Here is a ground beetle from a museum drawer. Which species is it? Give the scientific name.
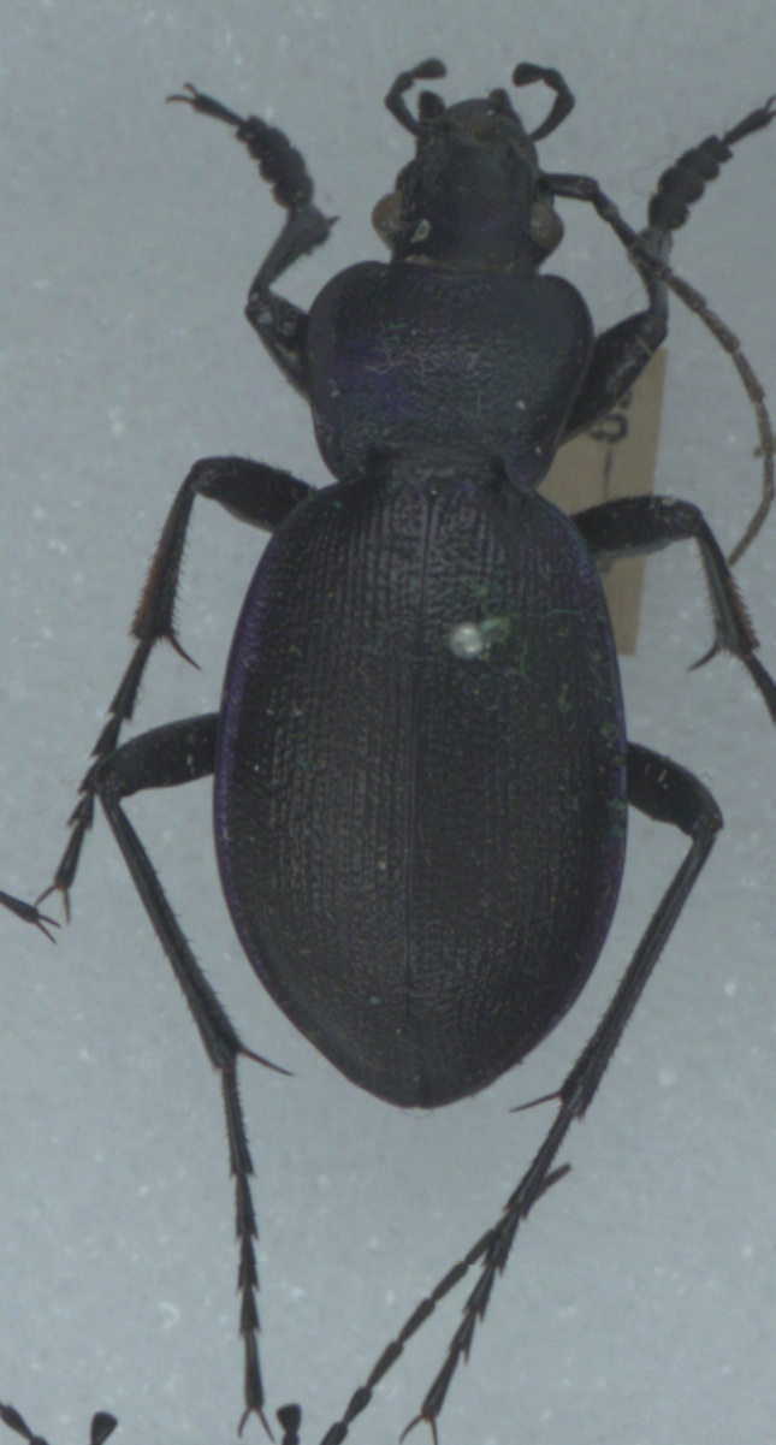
Carabus problematicus
